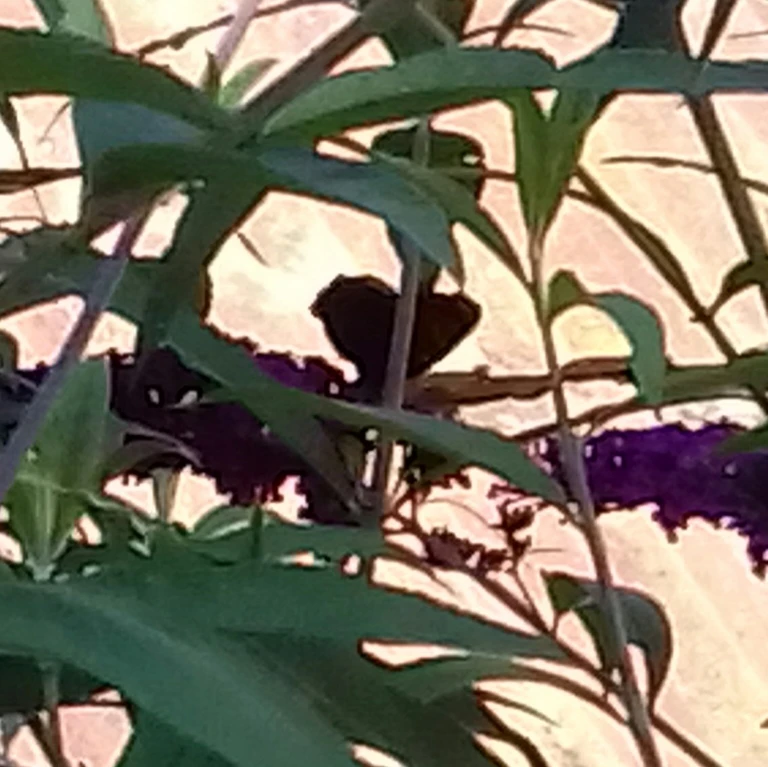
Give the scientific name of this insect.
Aglais io
